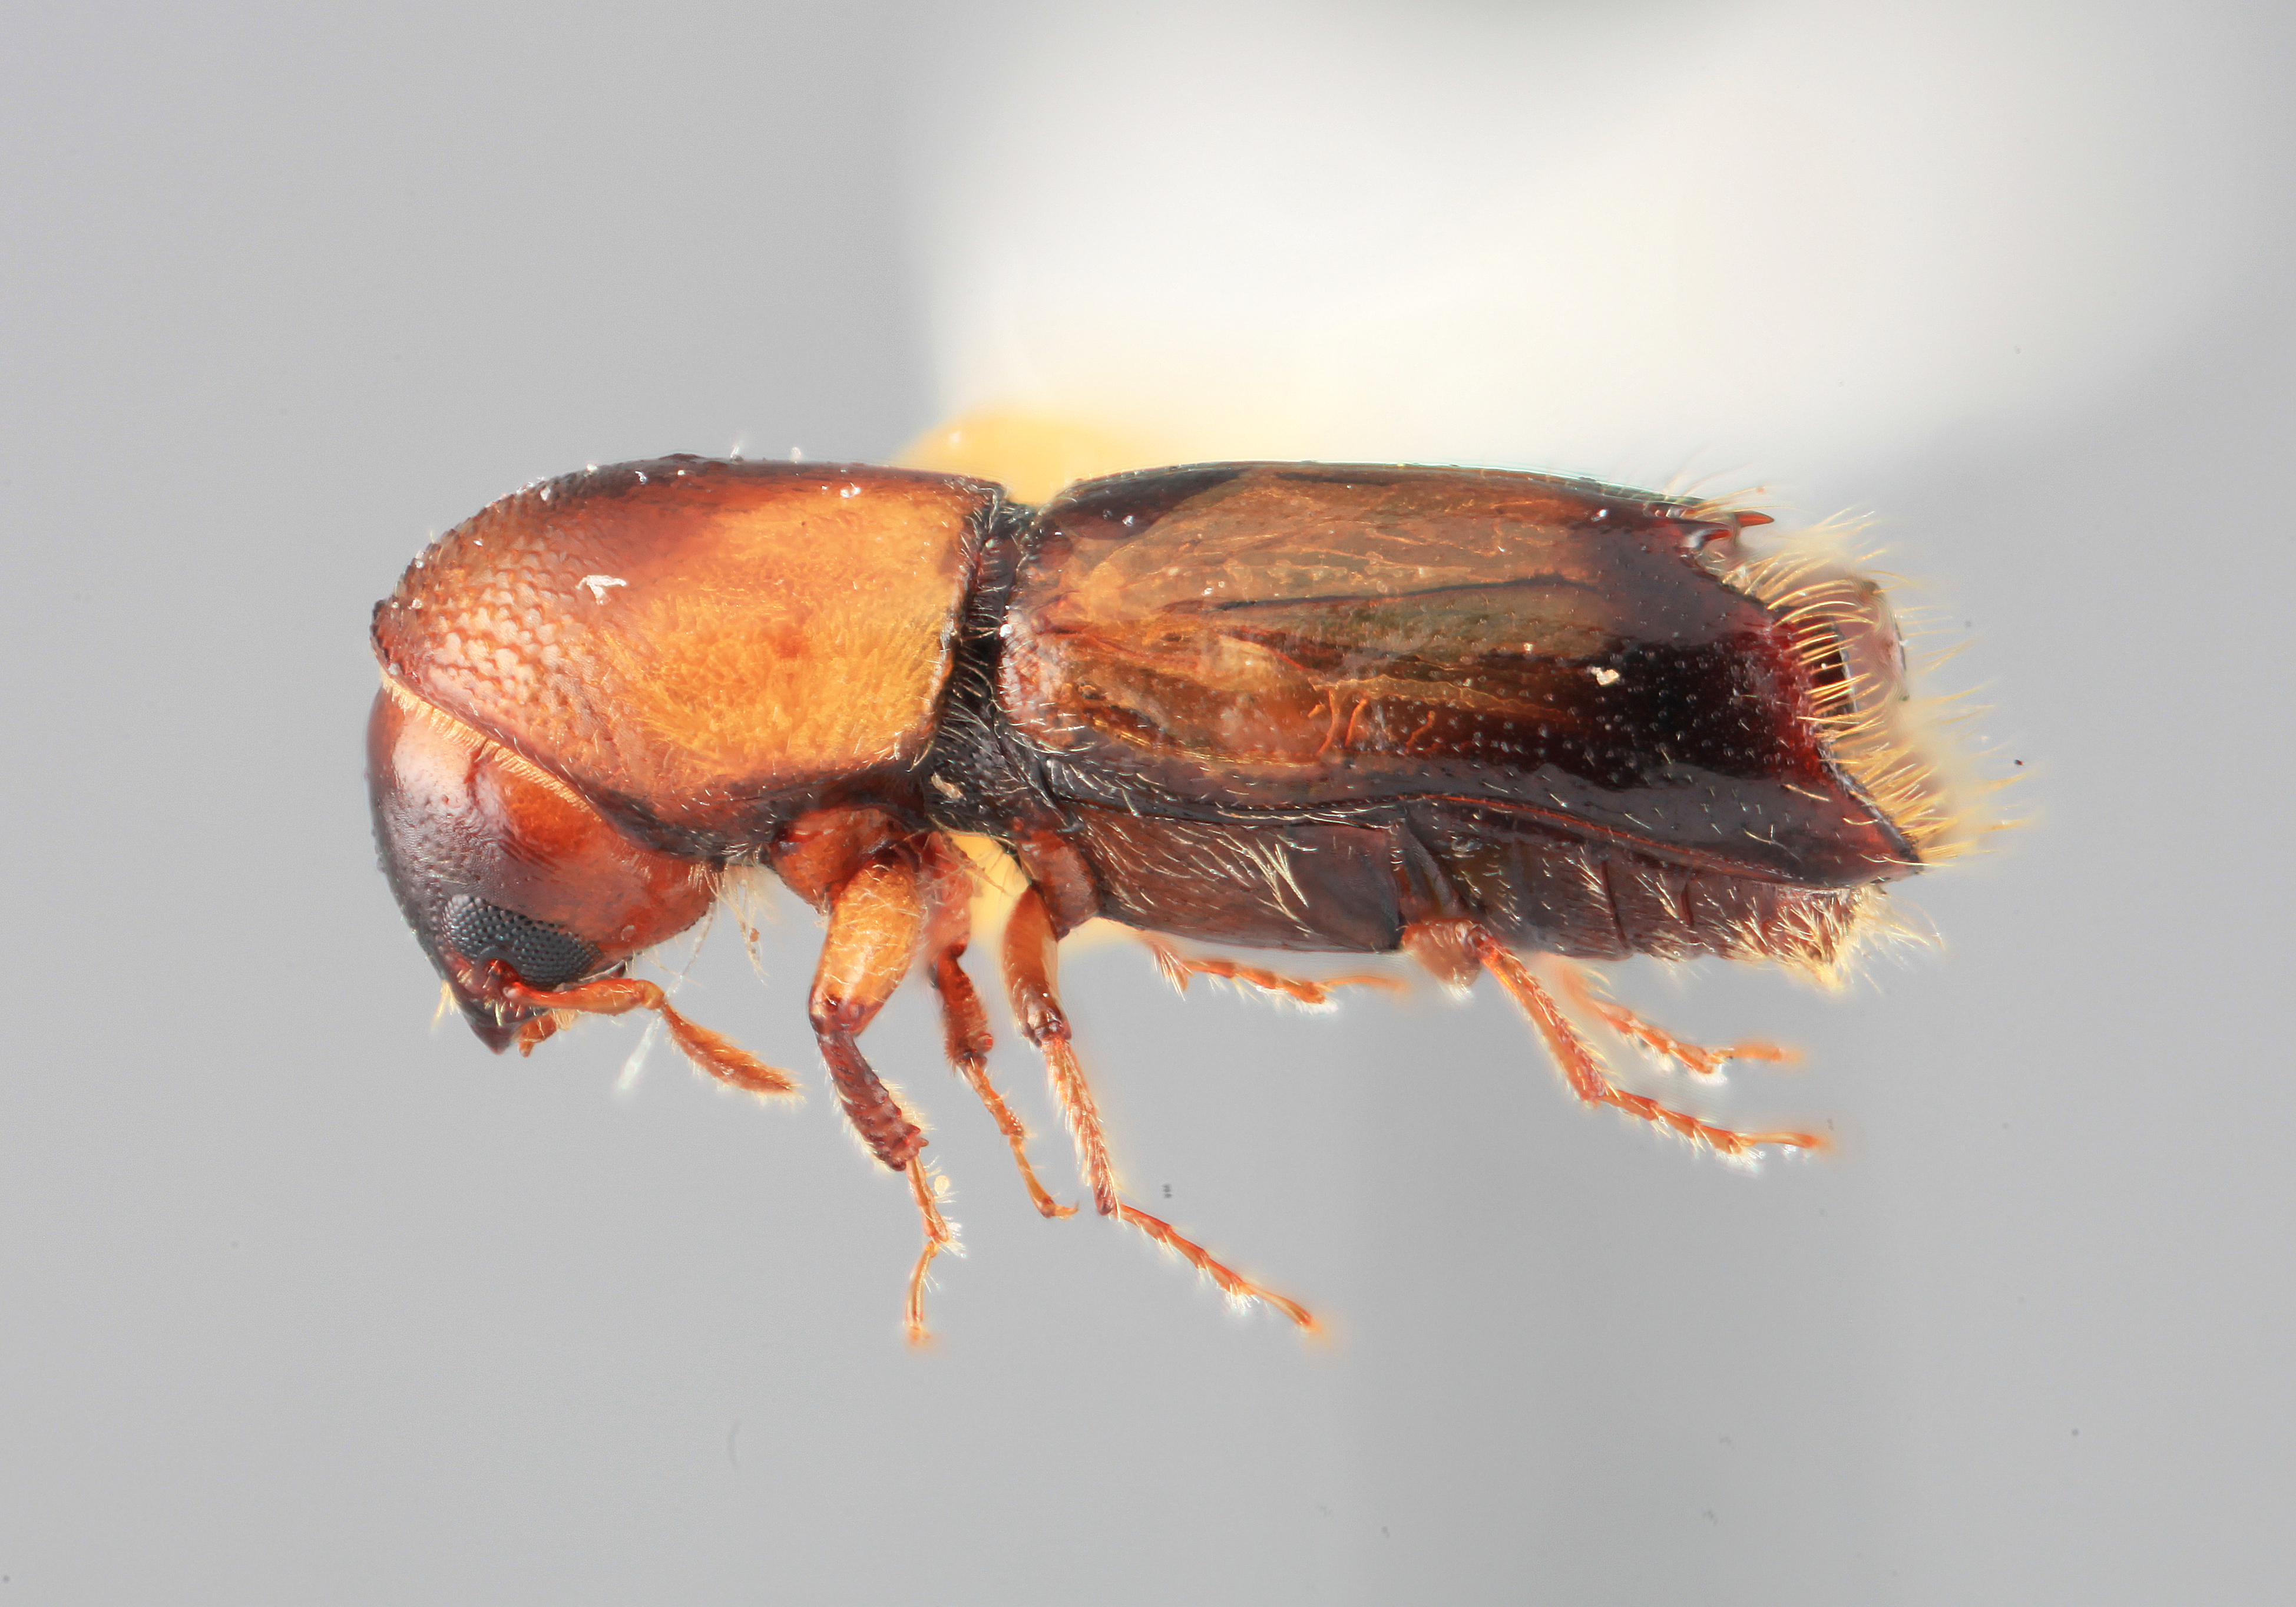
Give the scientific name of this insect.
Monarthrum querneum
